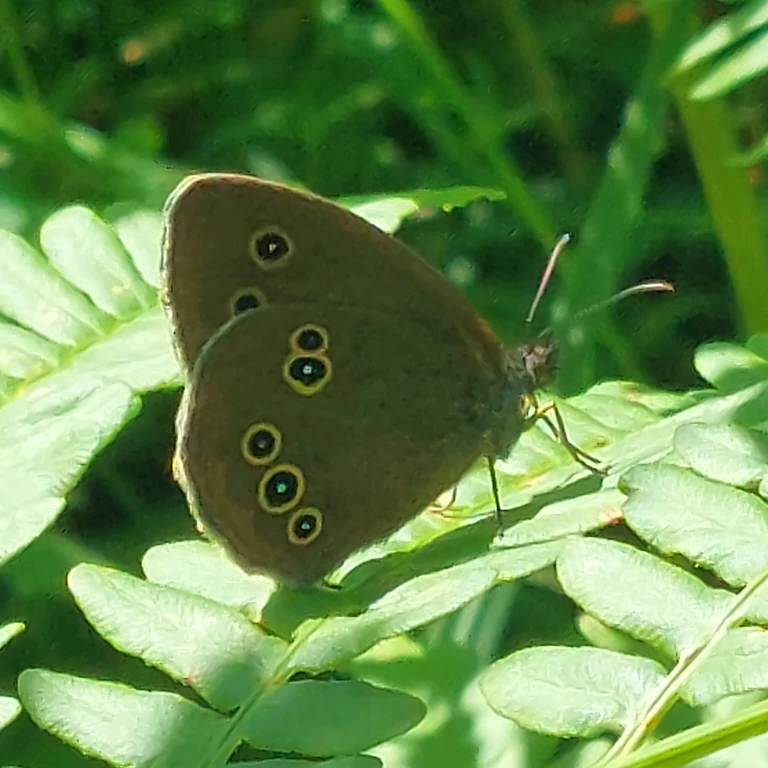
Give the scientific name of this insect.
Aphantopus hyperantus
